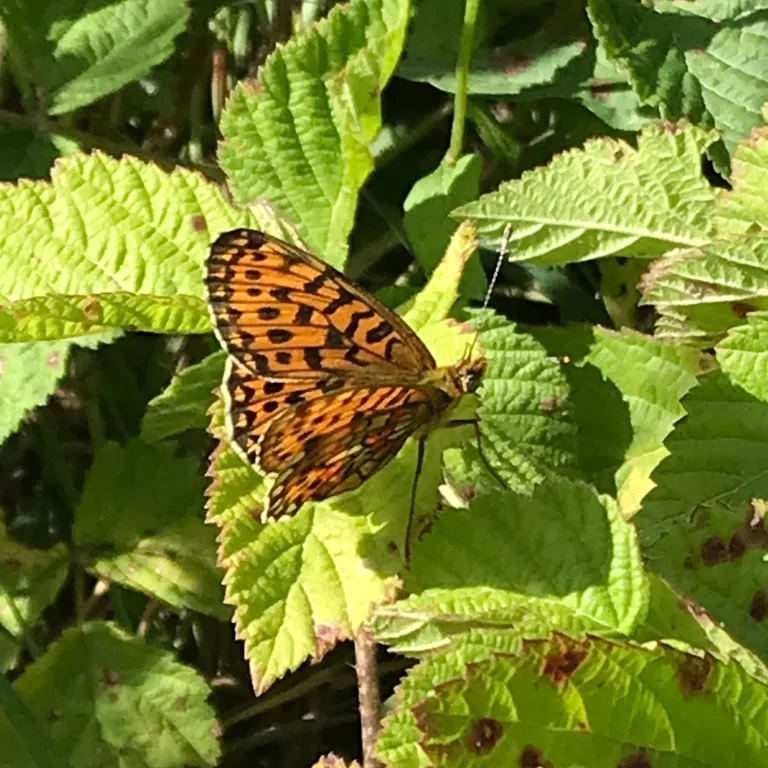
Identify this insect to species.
Boloria euphrosyne (also Clossiana euphrosyne)
